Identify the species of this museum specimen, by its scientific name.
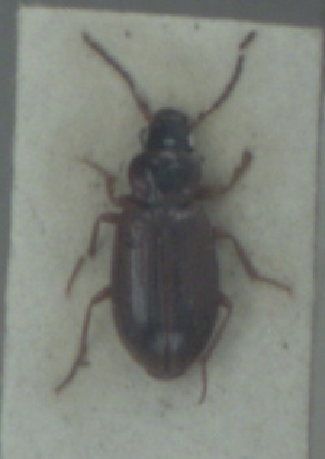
Dicheirotrichus placidus
